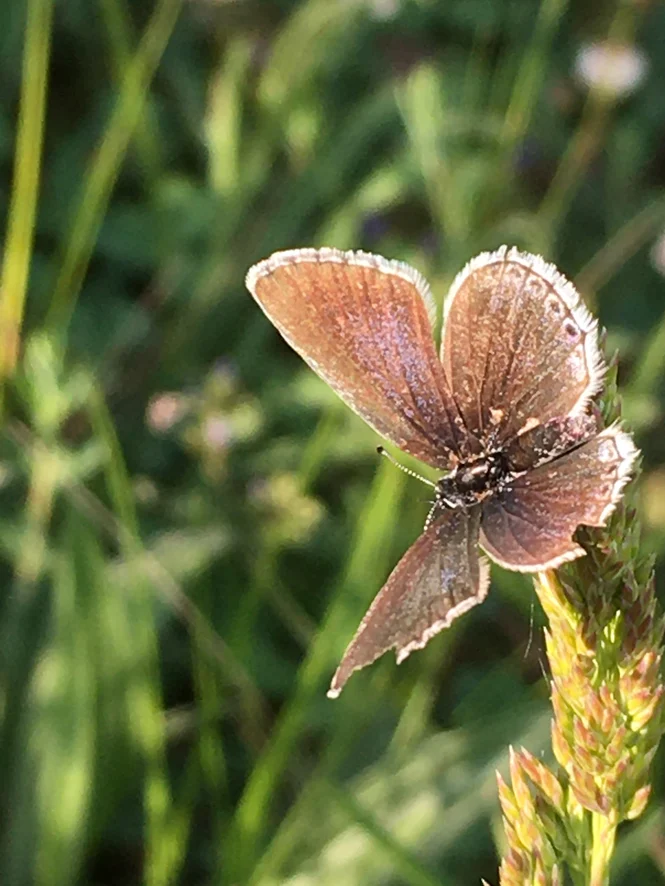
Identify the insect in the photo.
Cupido argiades (also Elkalyce argiades)
